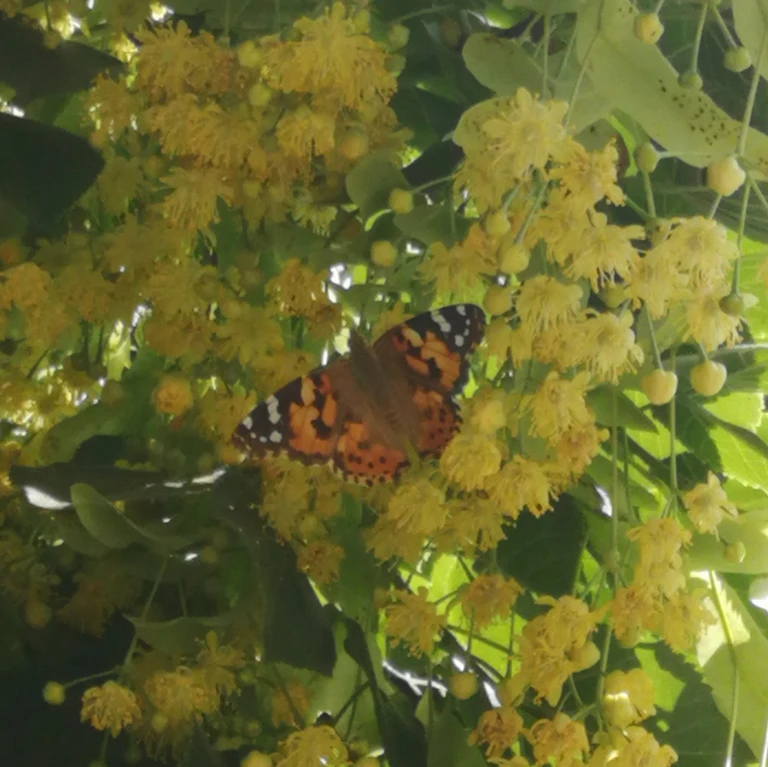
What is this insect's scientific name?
Vanessa cardui
